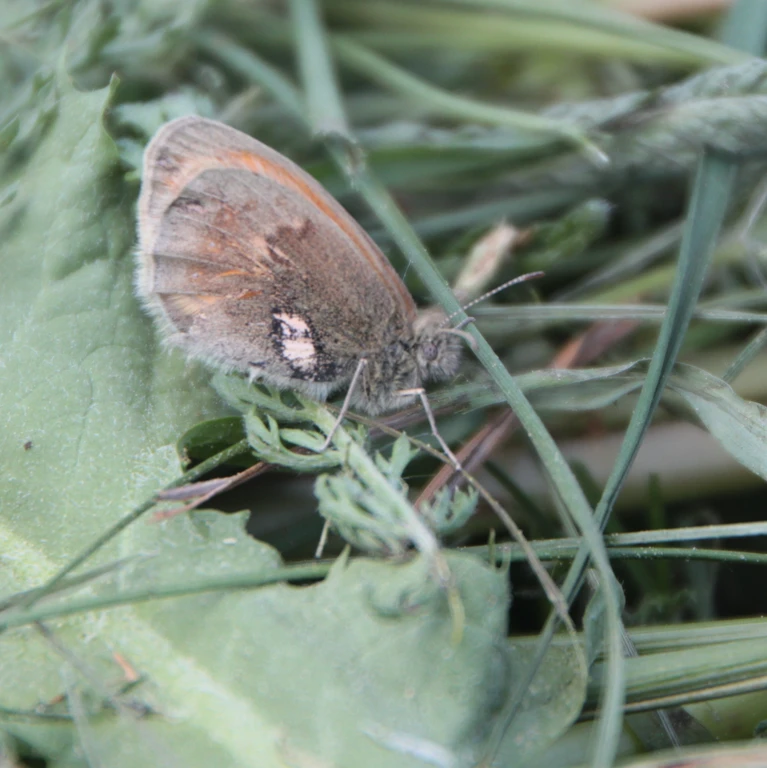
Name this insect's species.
Coenonympha pamphilus
